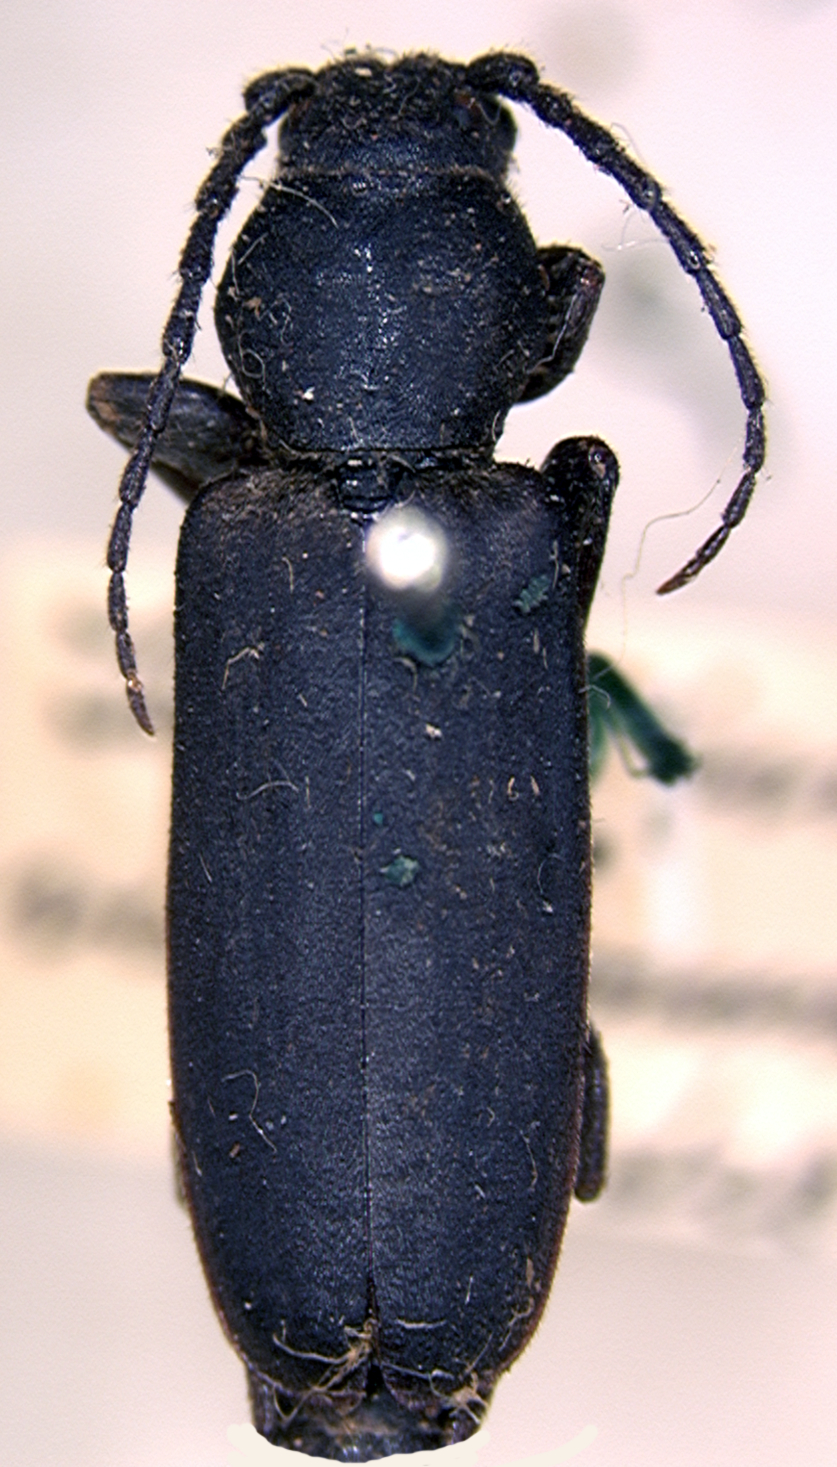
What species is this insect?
Tetraopes femoratus (also Tetraopes velutinus)
